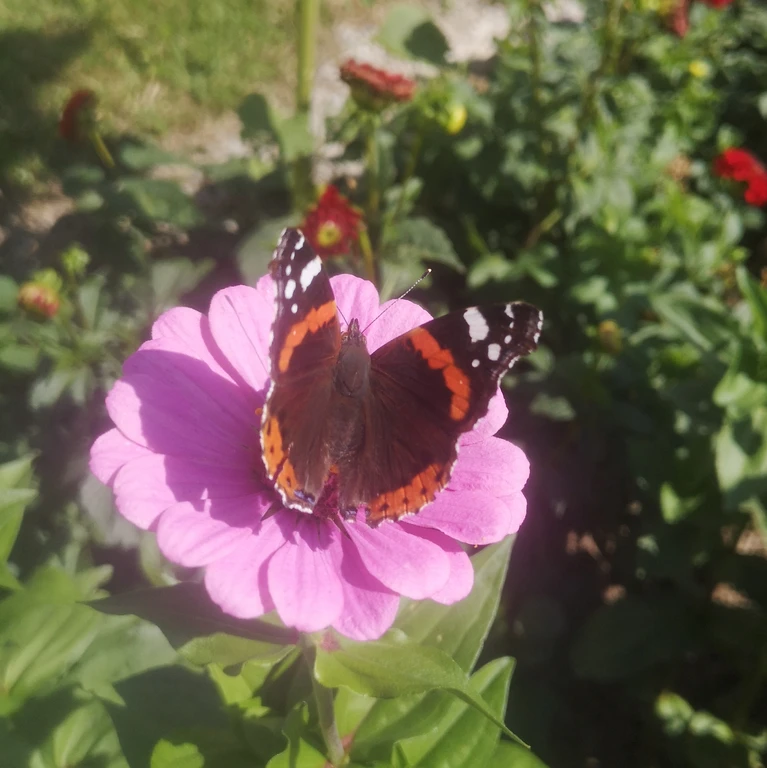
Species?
Vanessa atalanta
